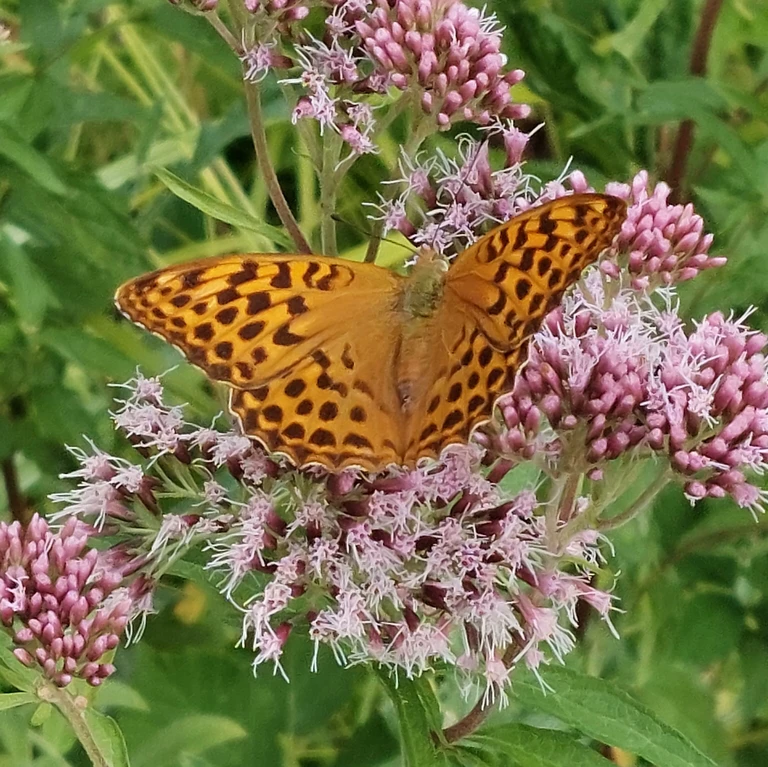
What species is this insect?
Argynnis paphia
